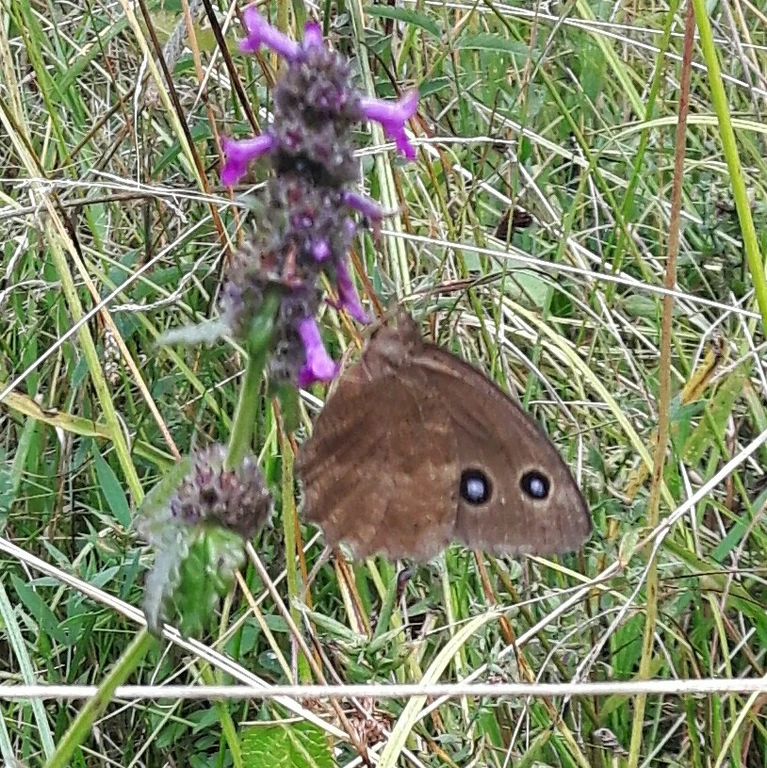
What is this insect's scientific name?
Minois dryas
